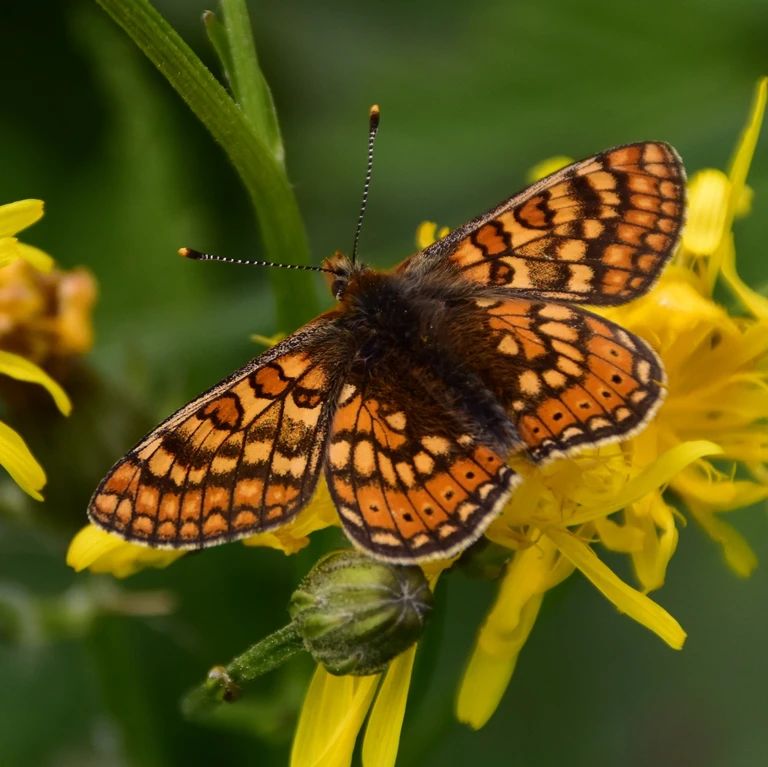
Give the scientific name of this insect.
Euphydryas aurinia
